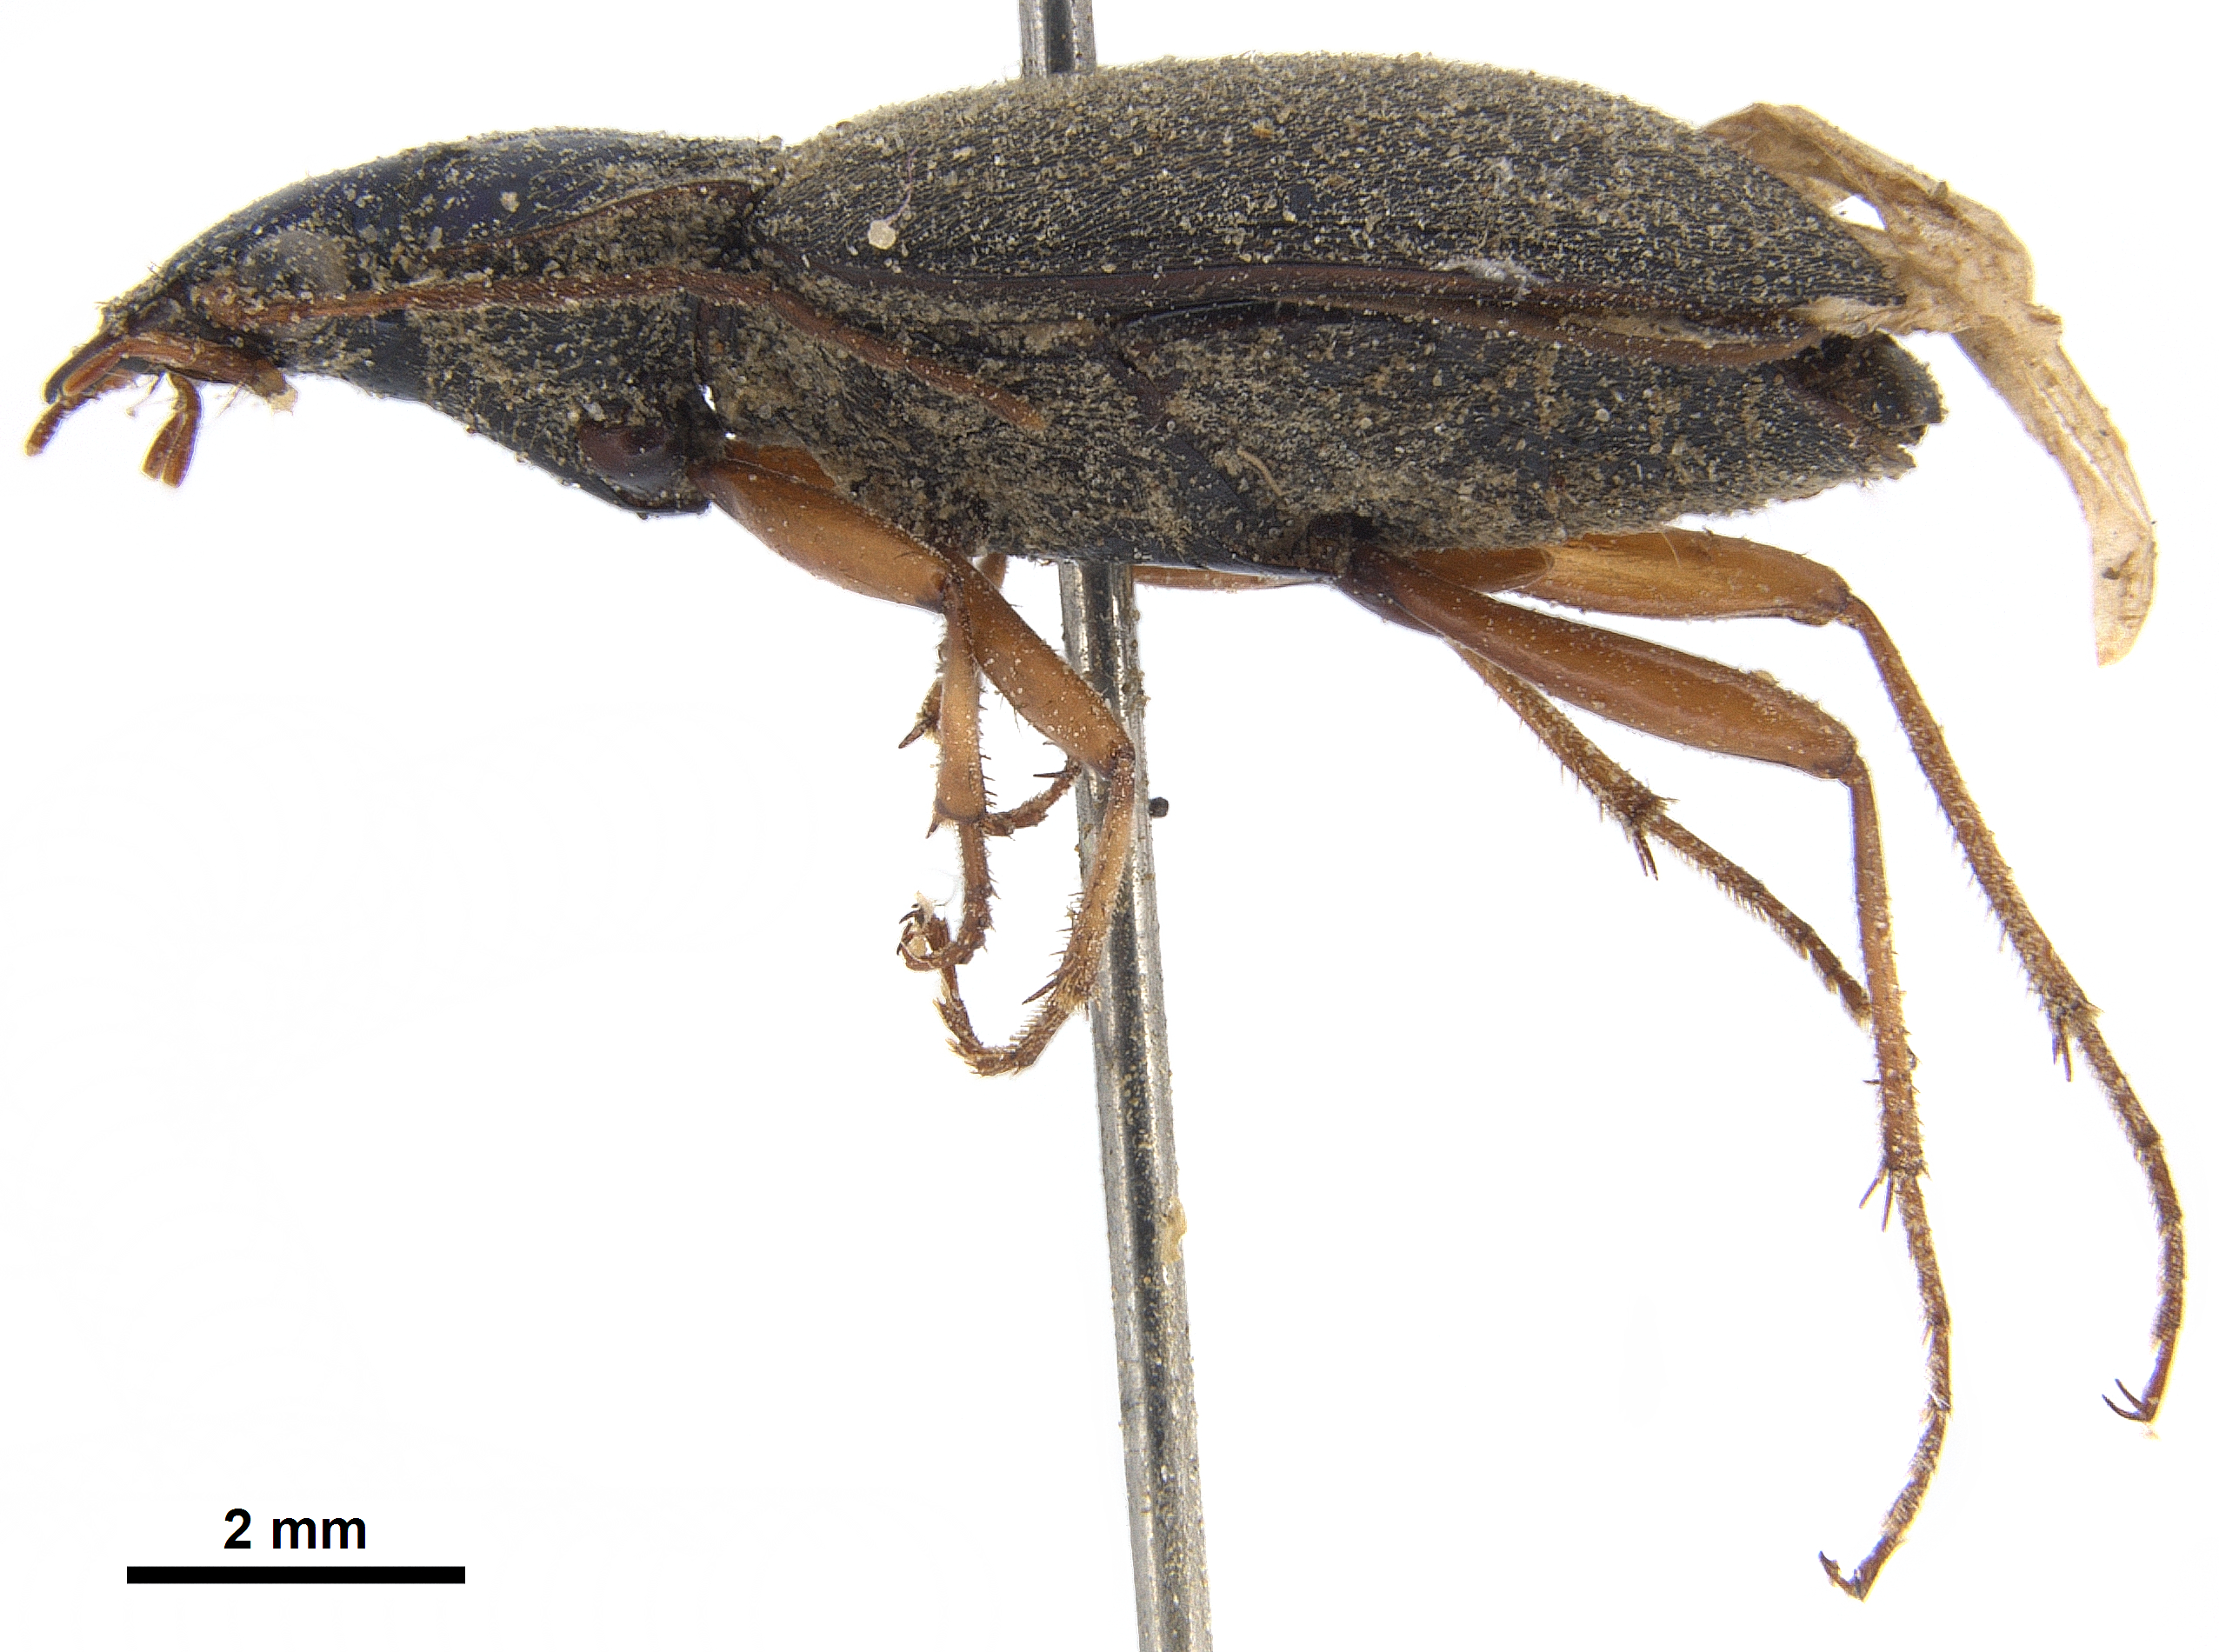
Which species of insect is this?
Chlaenius laeviusculus
